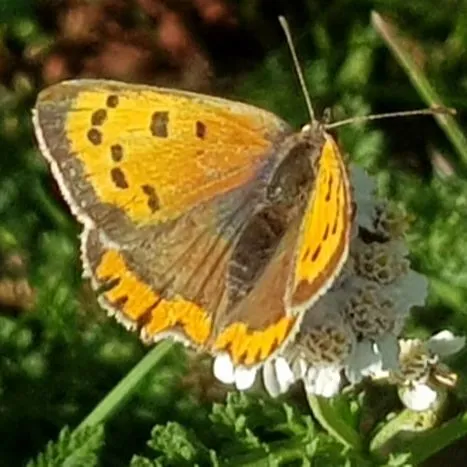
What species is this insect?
Lycaena phlaeas
